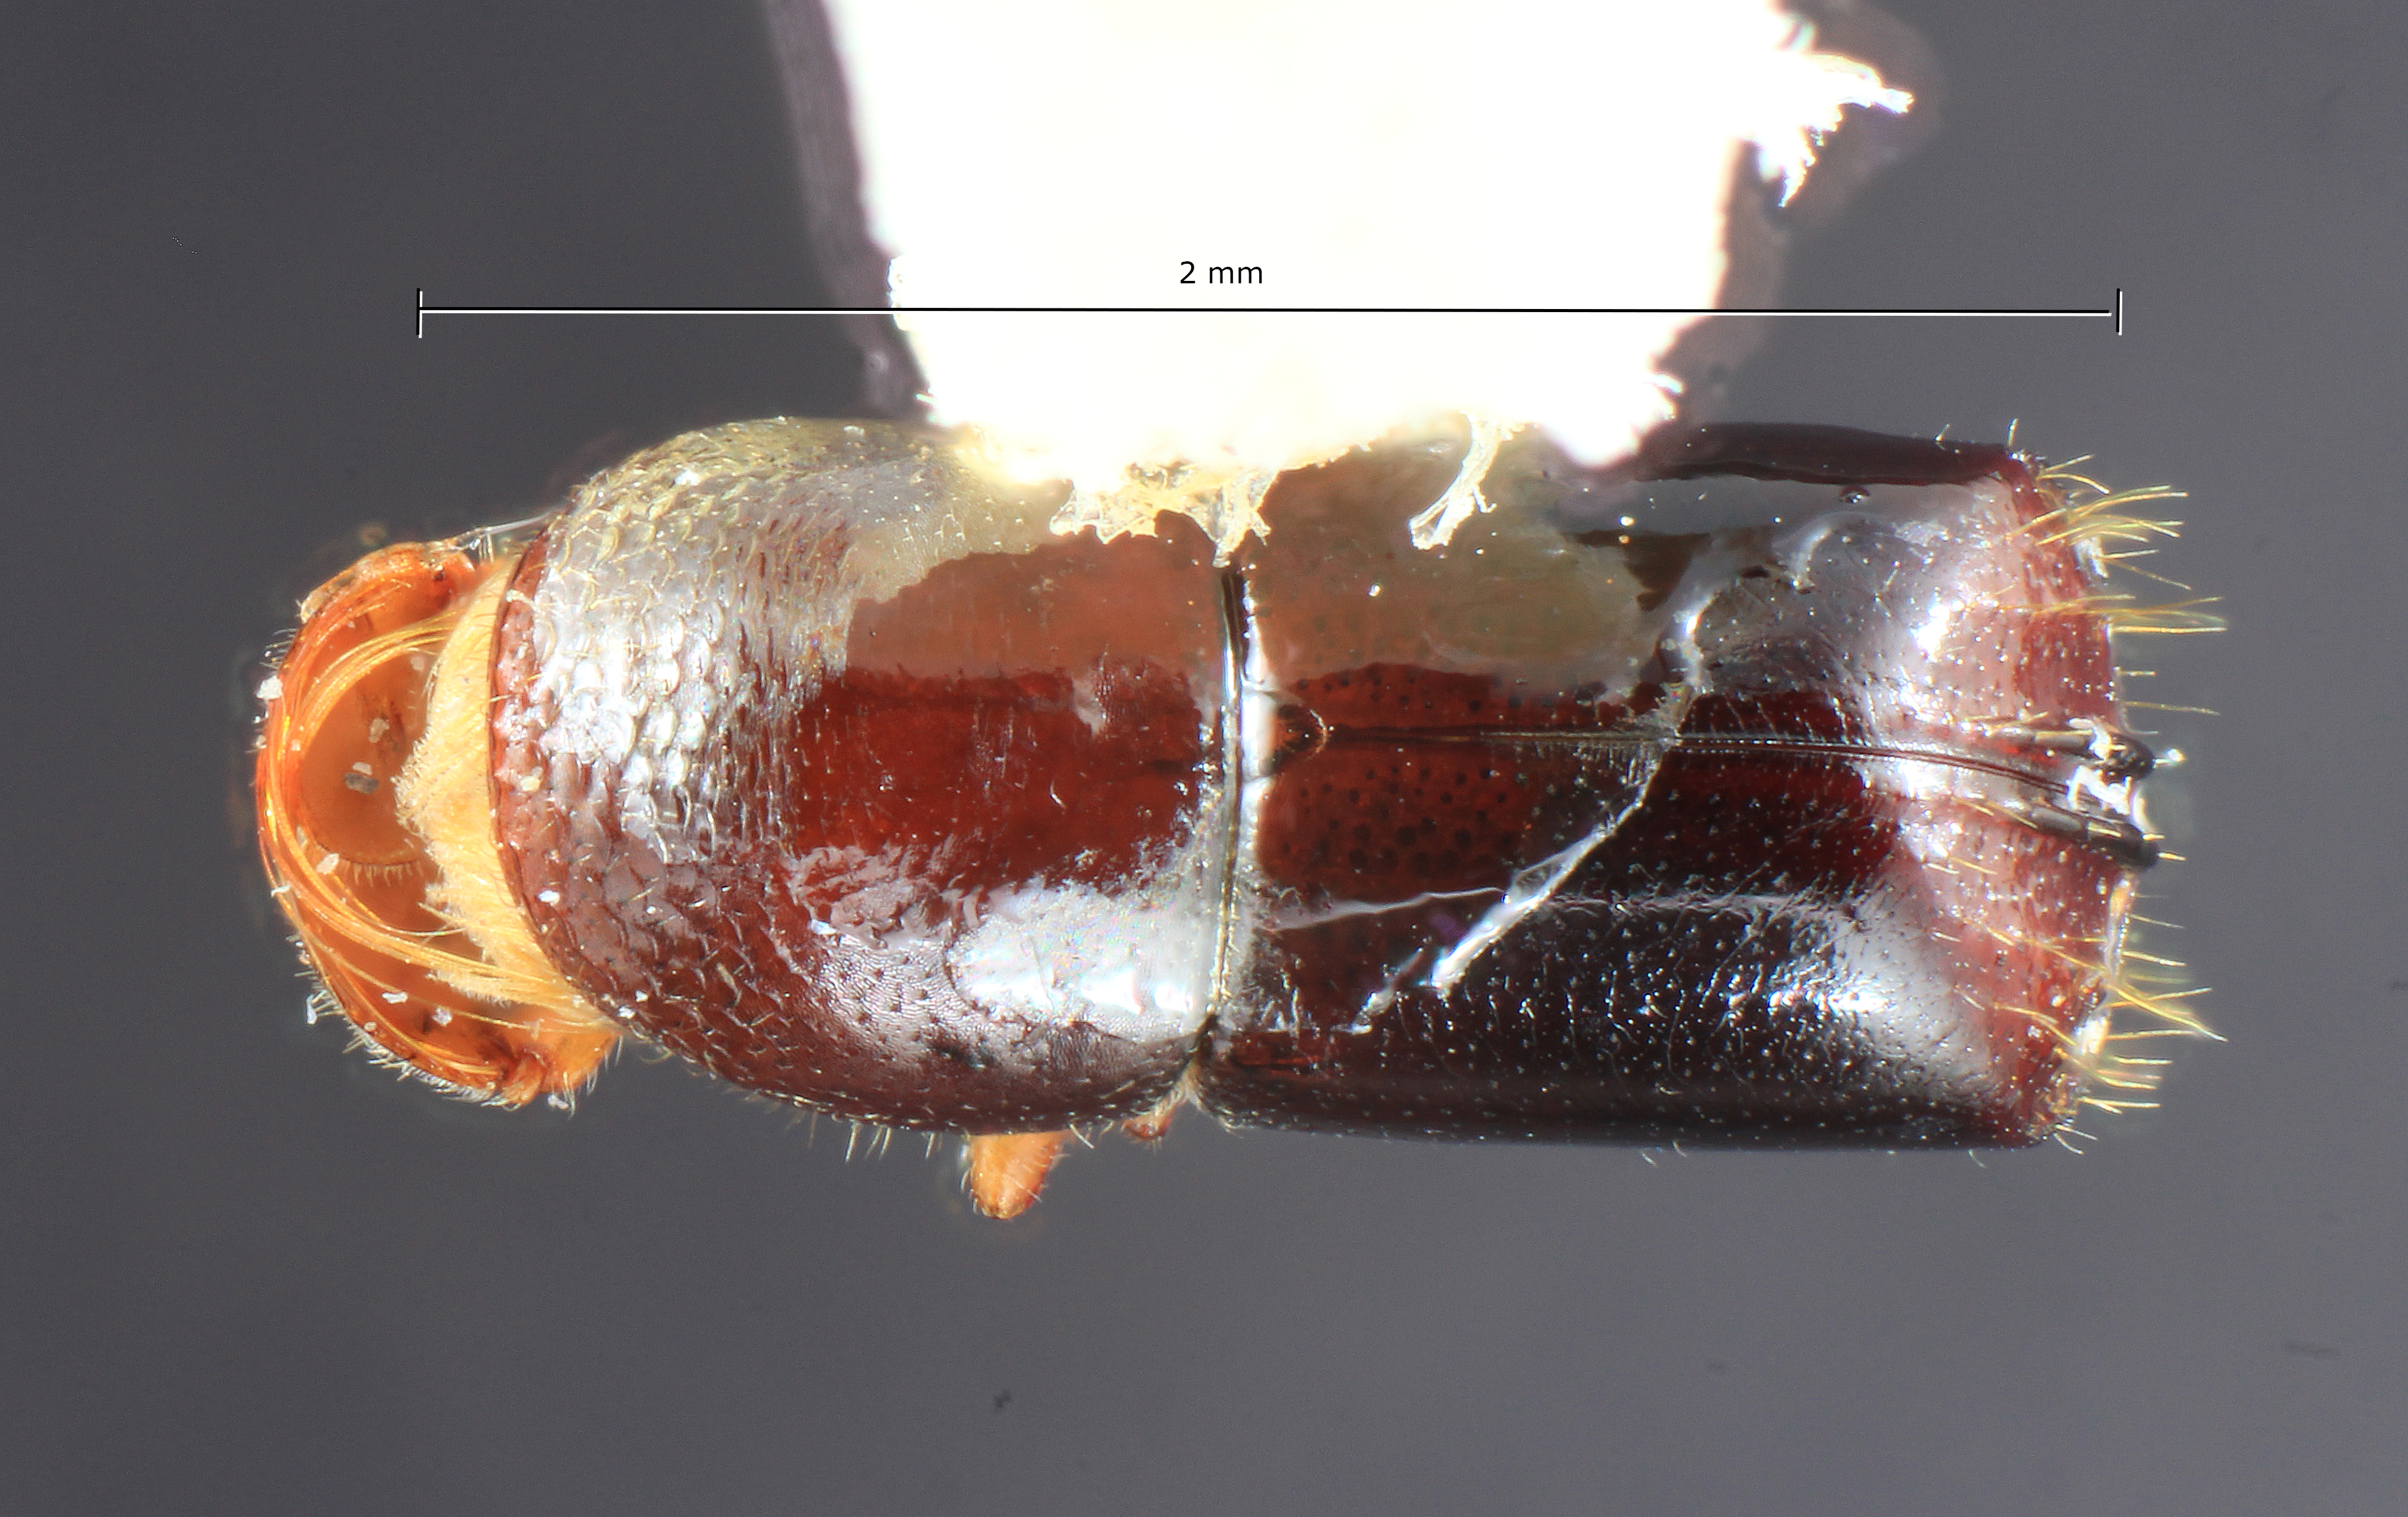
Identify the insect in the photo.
Corthylus serrulatus
